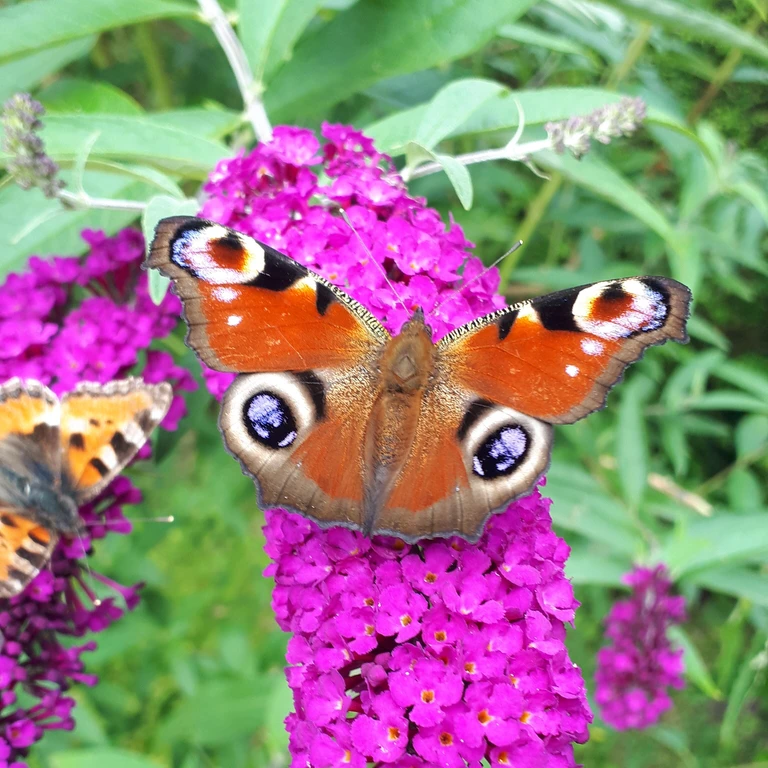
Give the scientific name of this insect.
Aglais io
